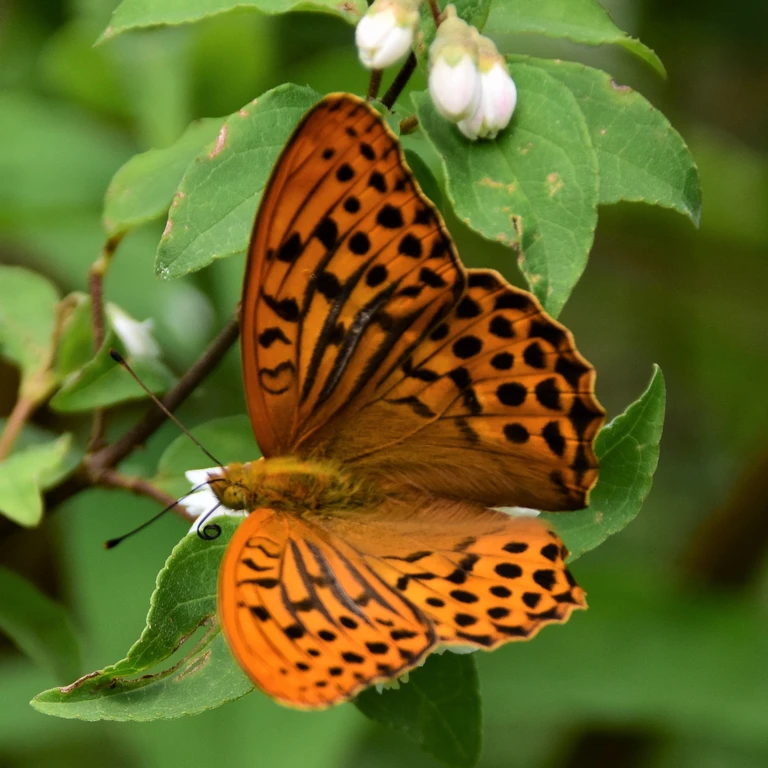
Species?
Argynnis paphia
